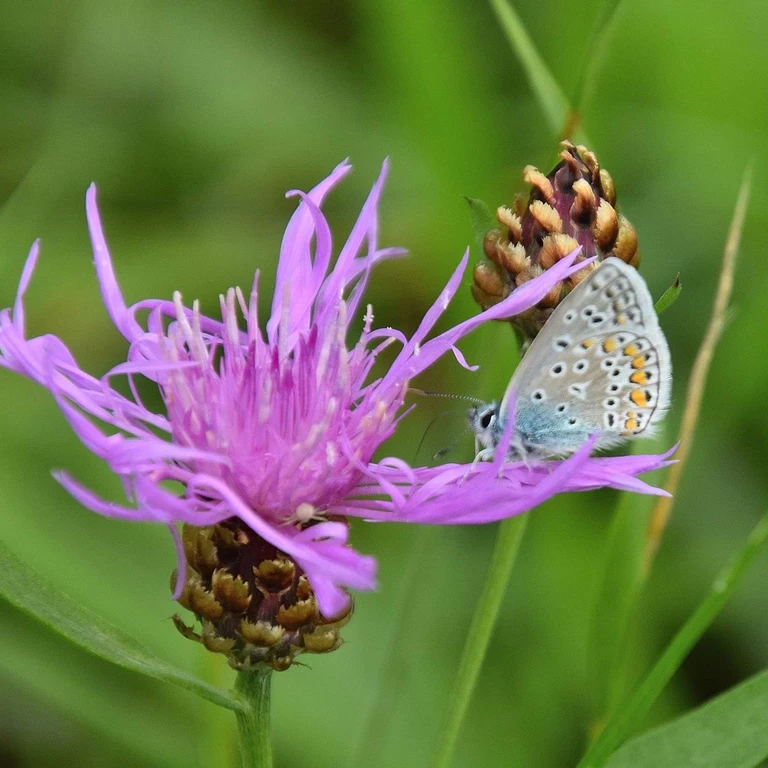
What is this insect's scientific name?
Polyommatus icarus
